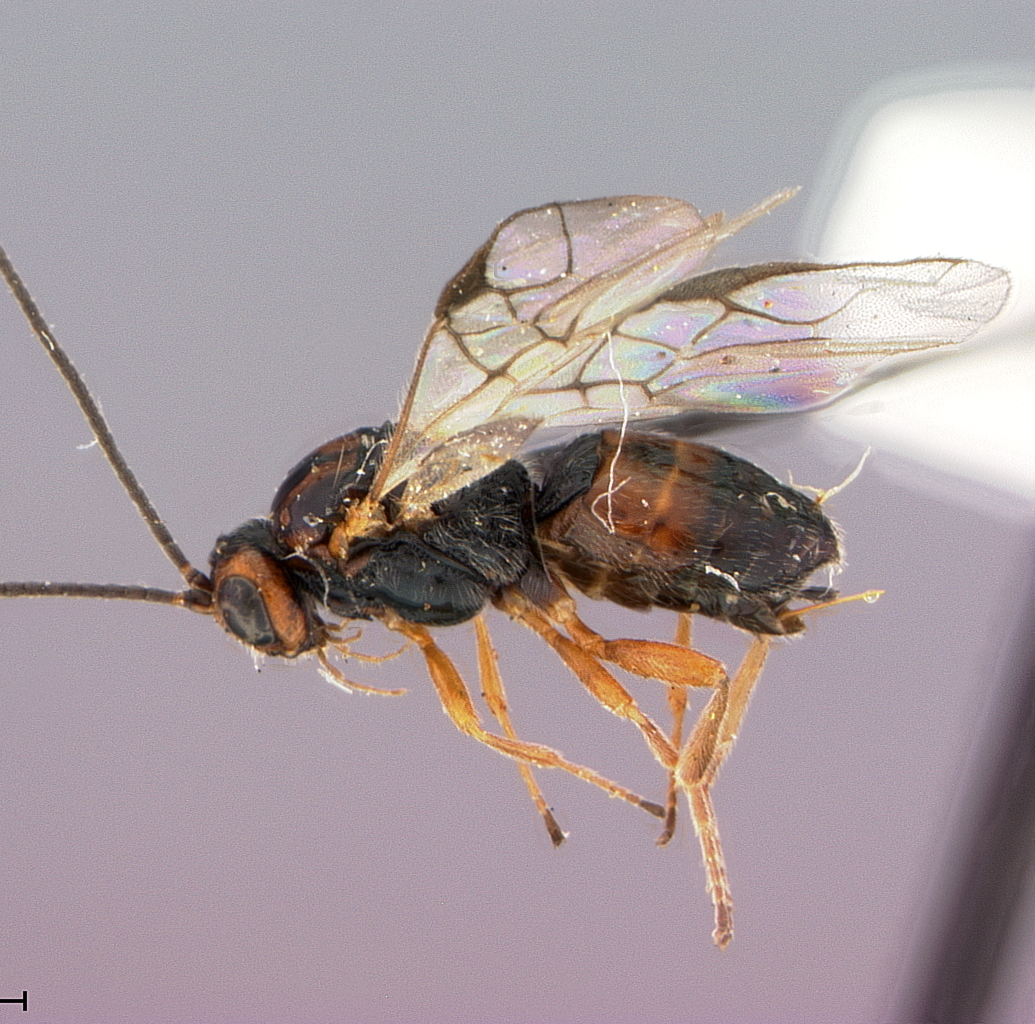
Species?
Opius middlekauffi
